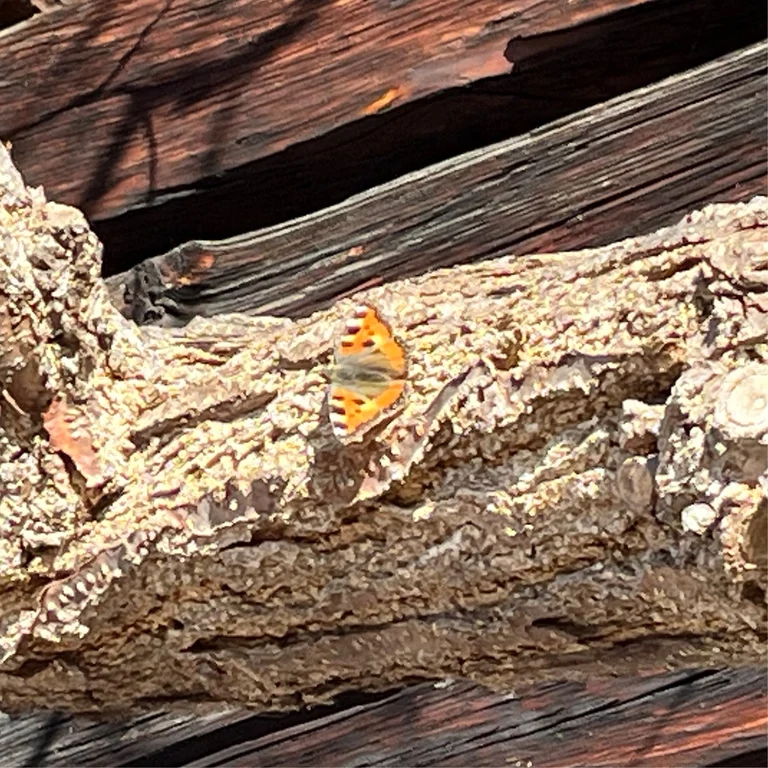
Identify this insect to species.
Aglais urticae
